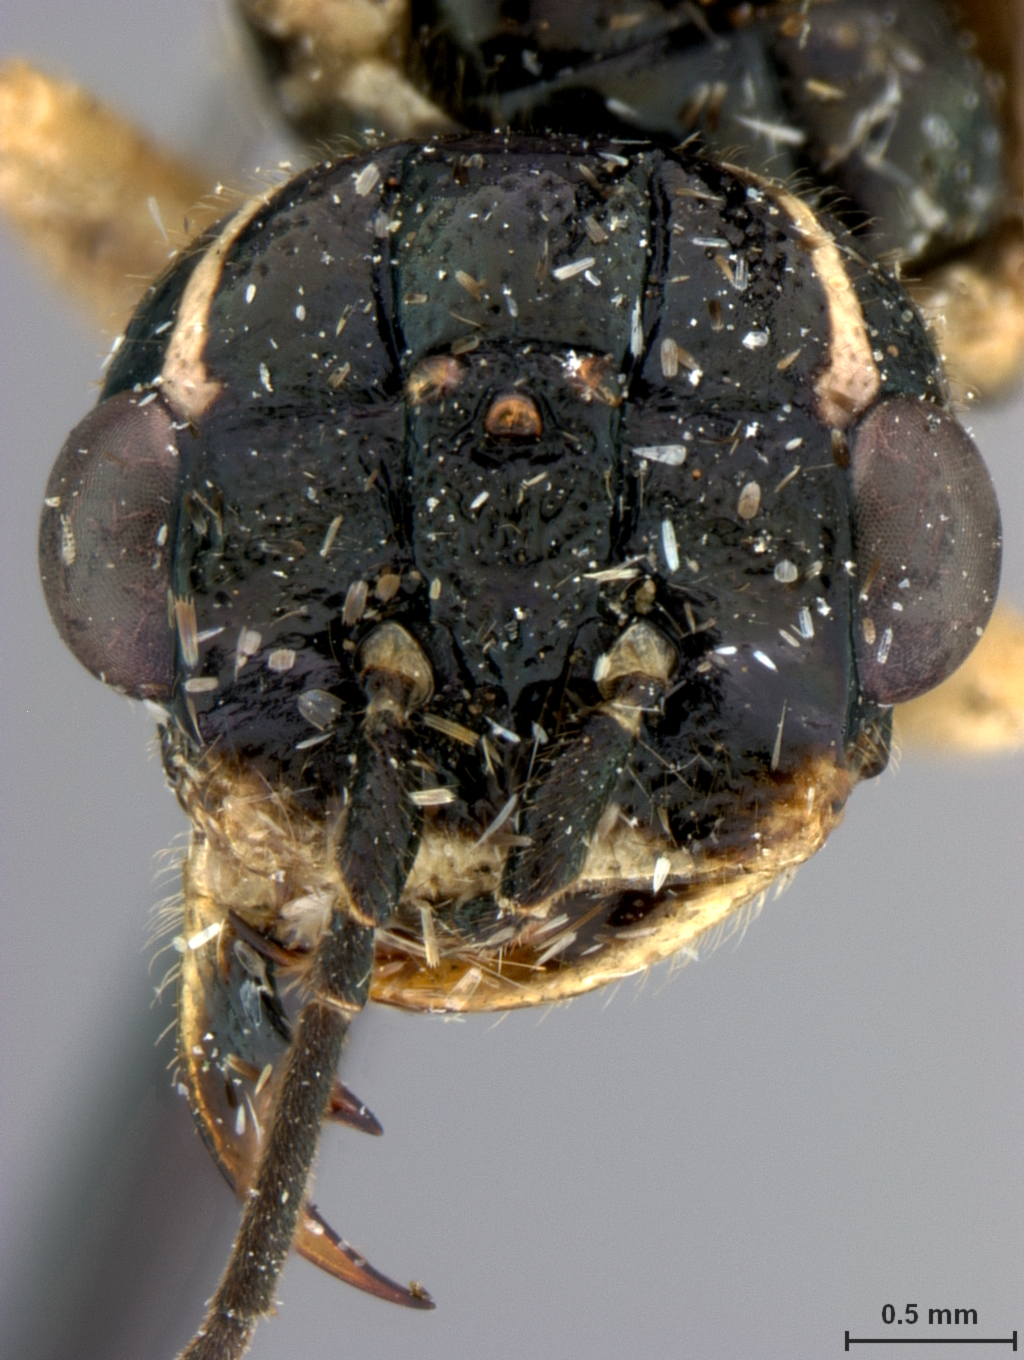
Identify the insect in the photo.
Pamphilius uniunguis
